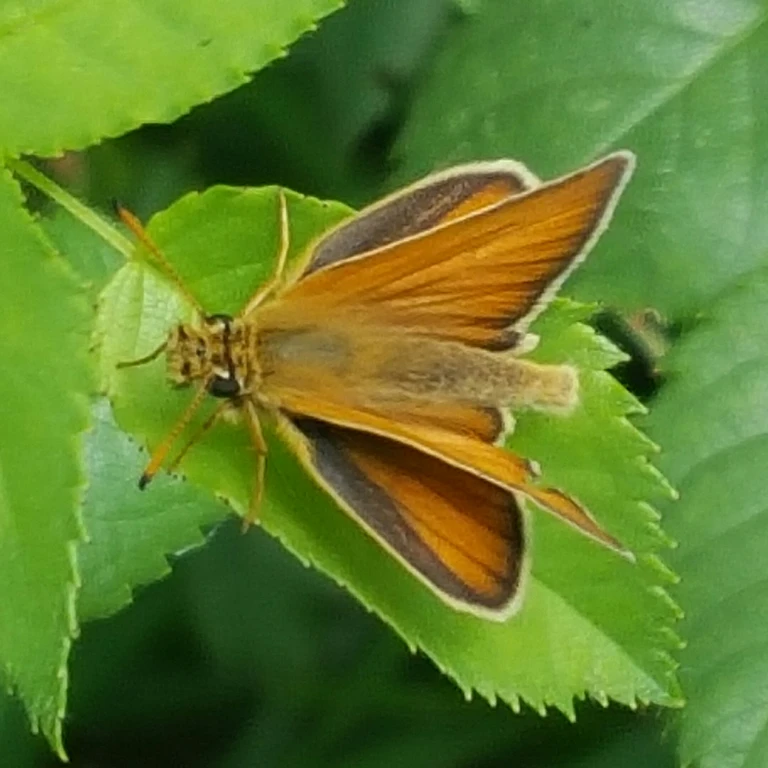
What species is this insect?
Thymelicus lineola
